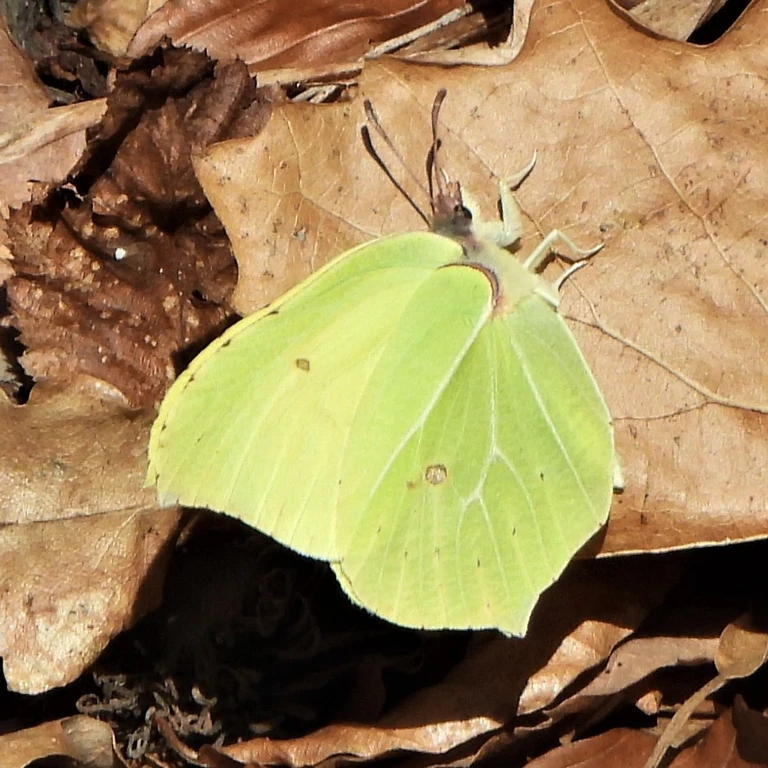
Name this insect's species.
Gonepteryx rhamni
